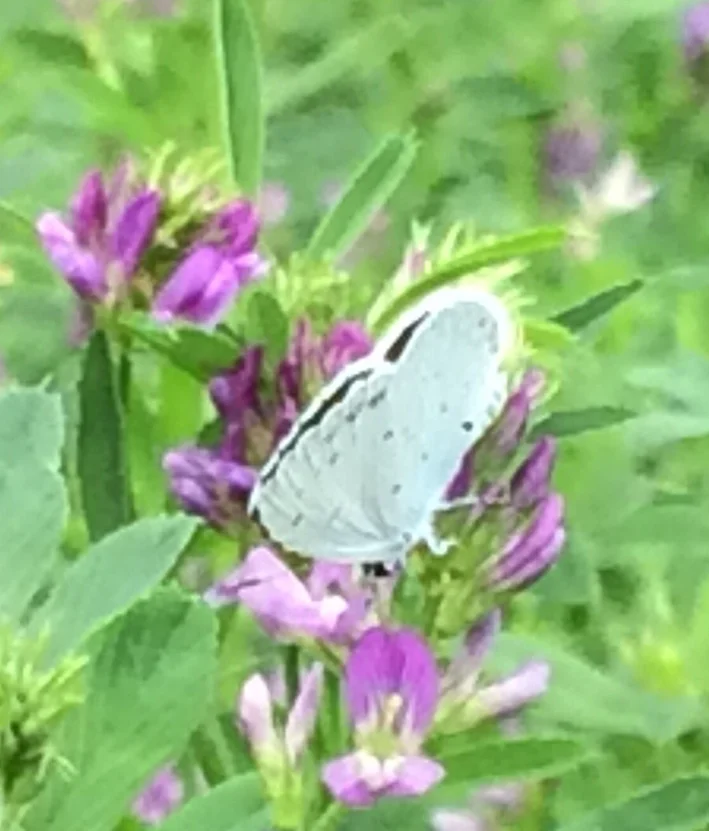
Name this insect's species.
Celastrina argiolus
